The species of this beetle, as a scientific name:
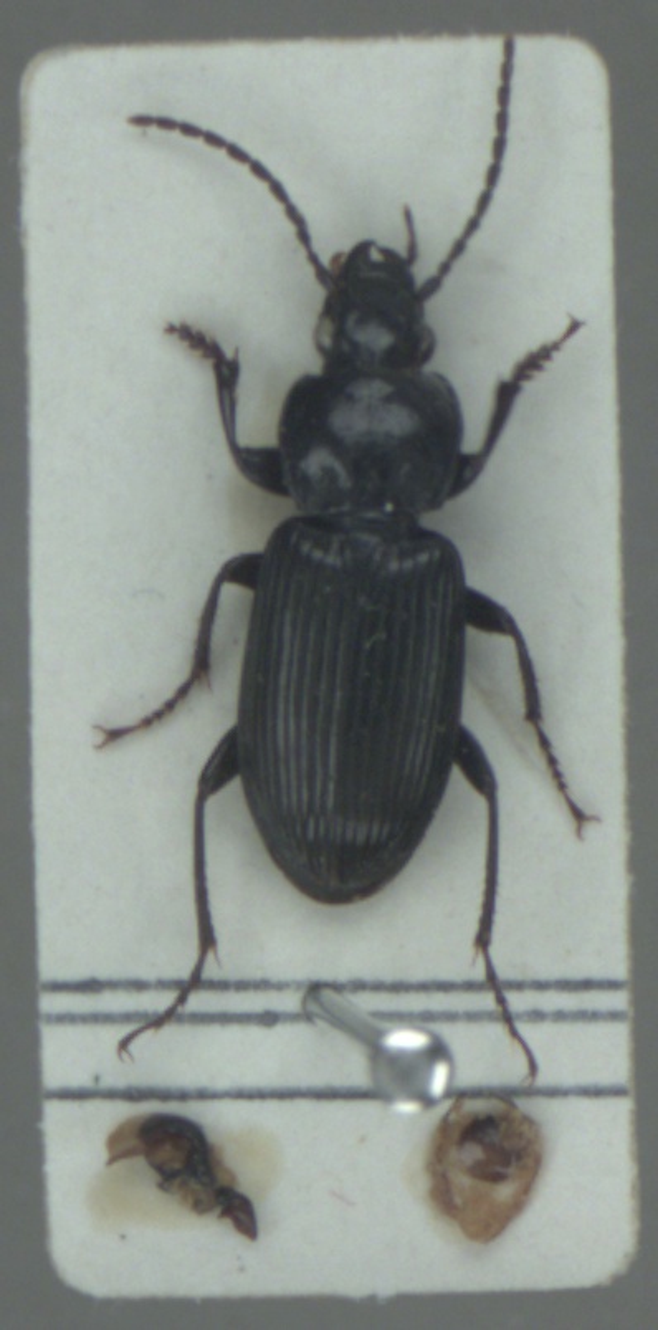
Pterostichus nigrita
